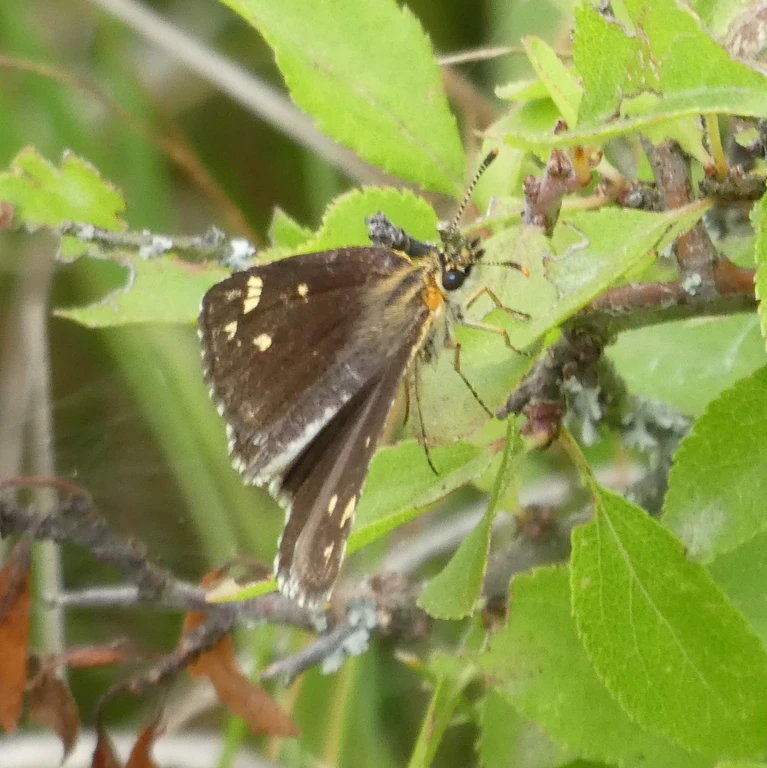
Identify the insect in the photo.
Heteropterus morpheus
